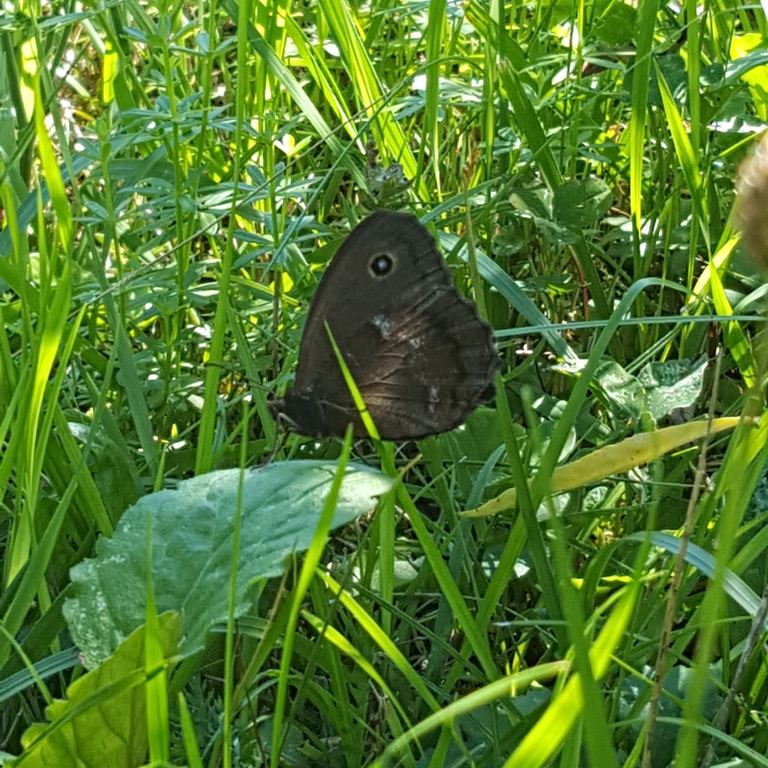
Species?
Minois dryas
